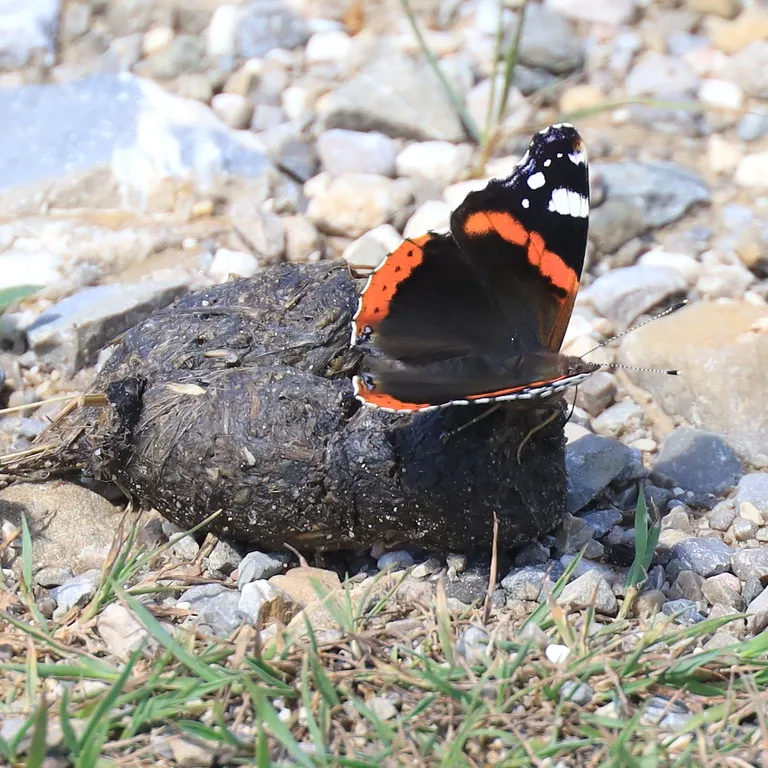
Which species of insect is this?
Vanessa atalanta
